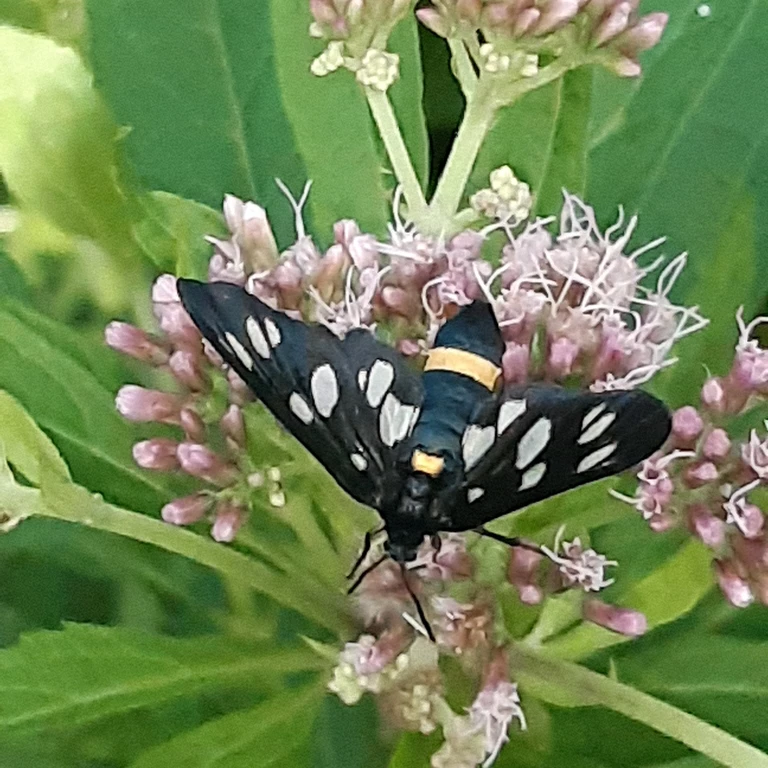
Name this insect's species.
Amata phegea
